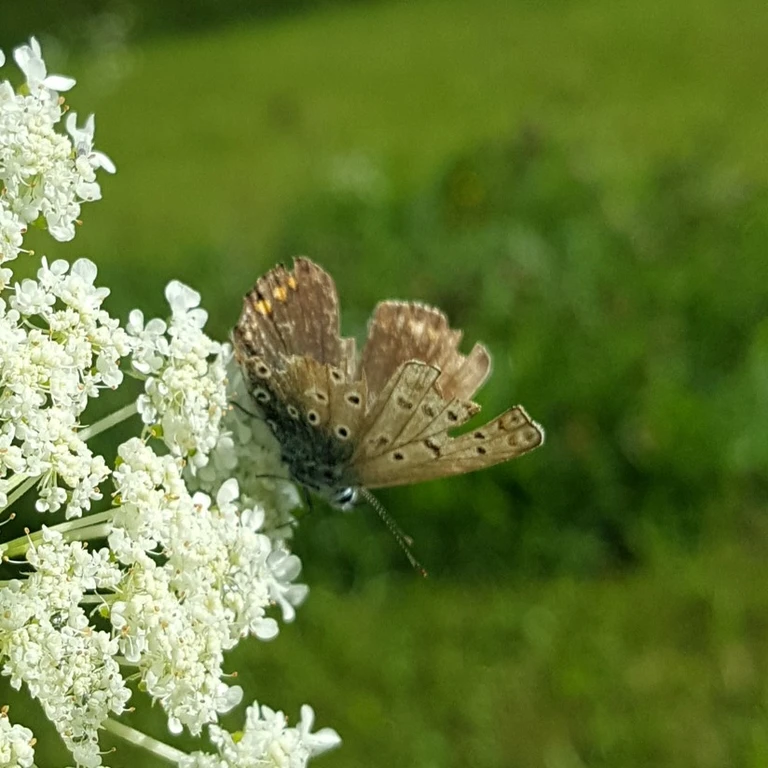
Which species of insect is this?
Polyommatus icarus
